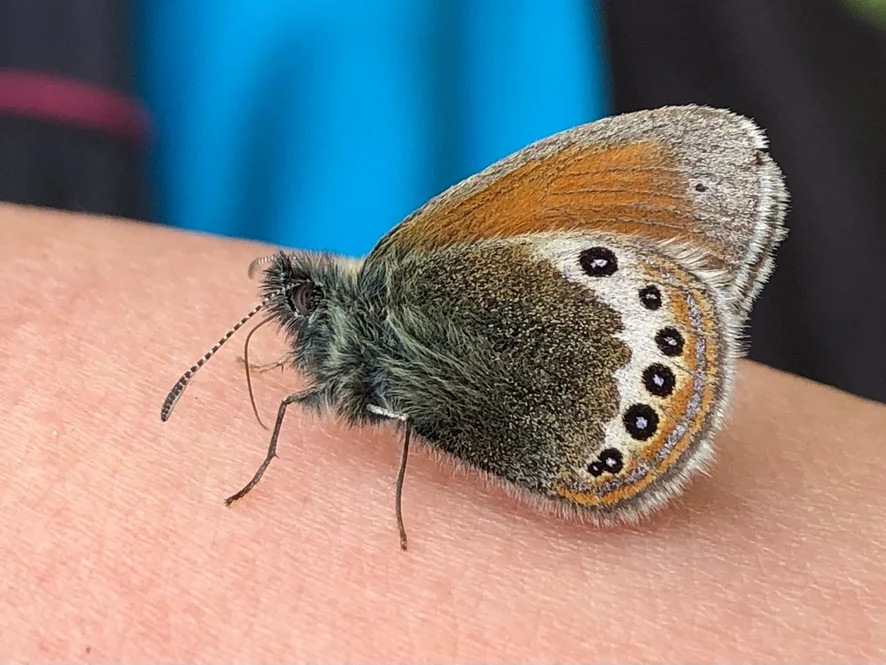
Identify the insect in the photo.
Coenonympha gardetta
